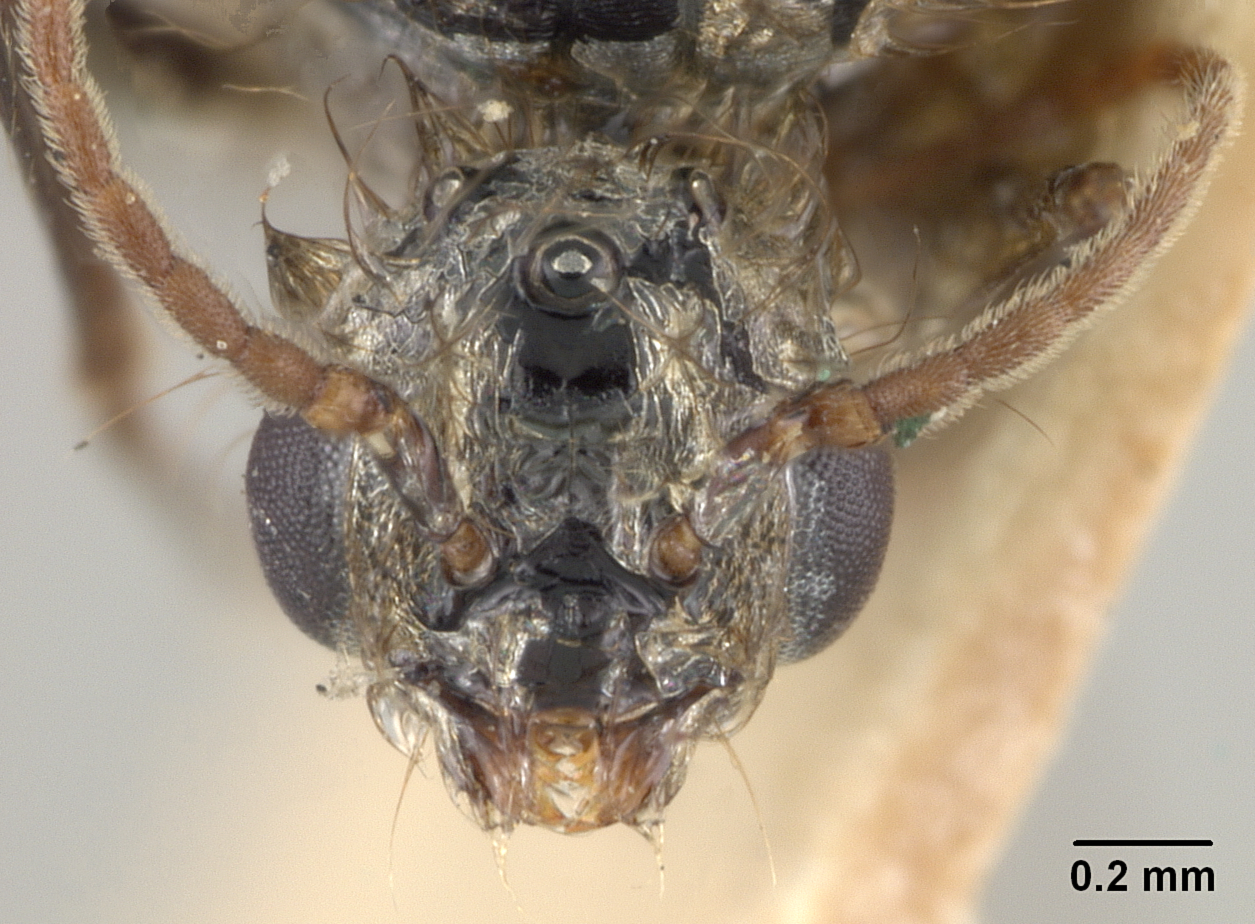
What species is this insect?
Pheidole vasliti
